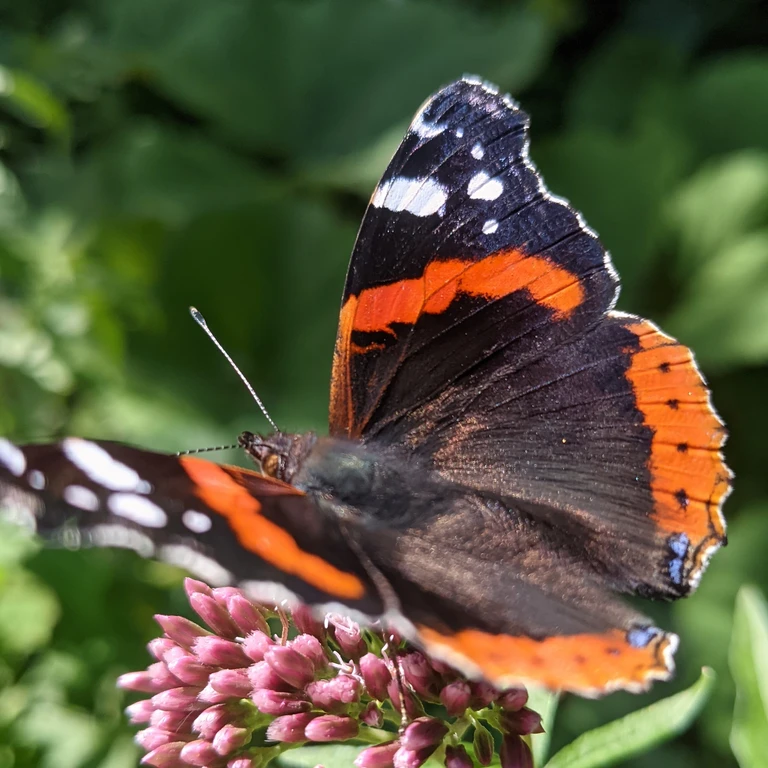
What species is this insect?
Vanessa atalanta
